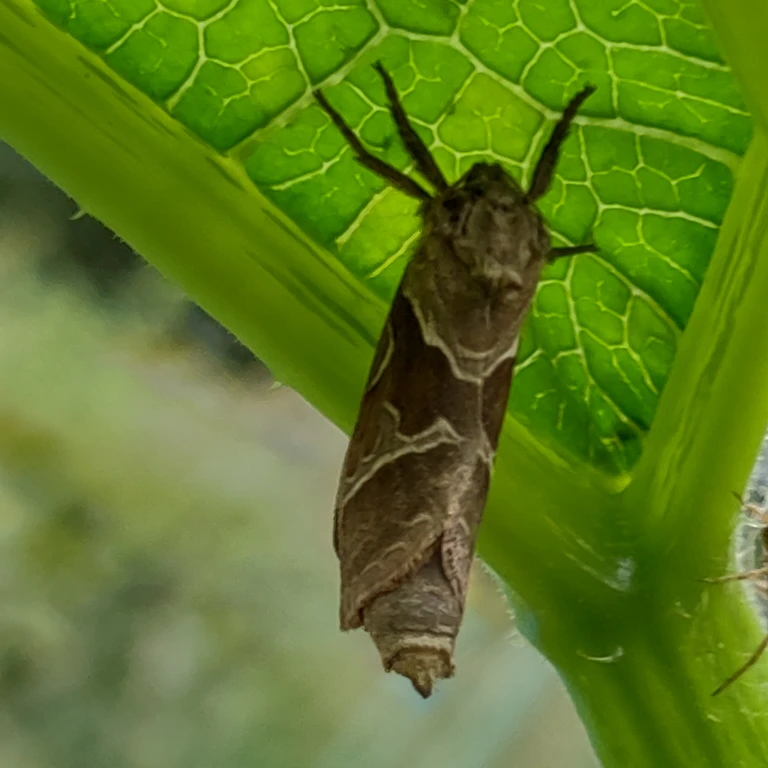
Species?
Triodia sylvina
